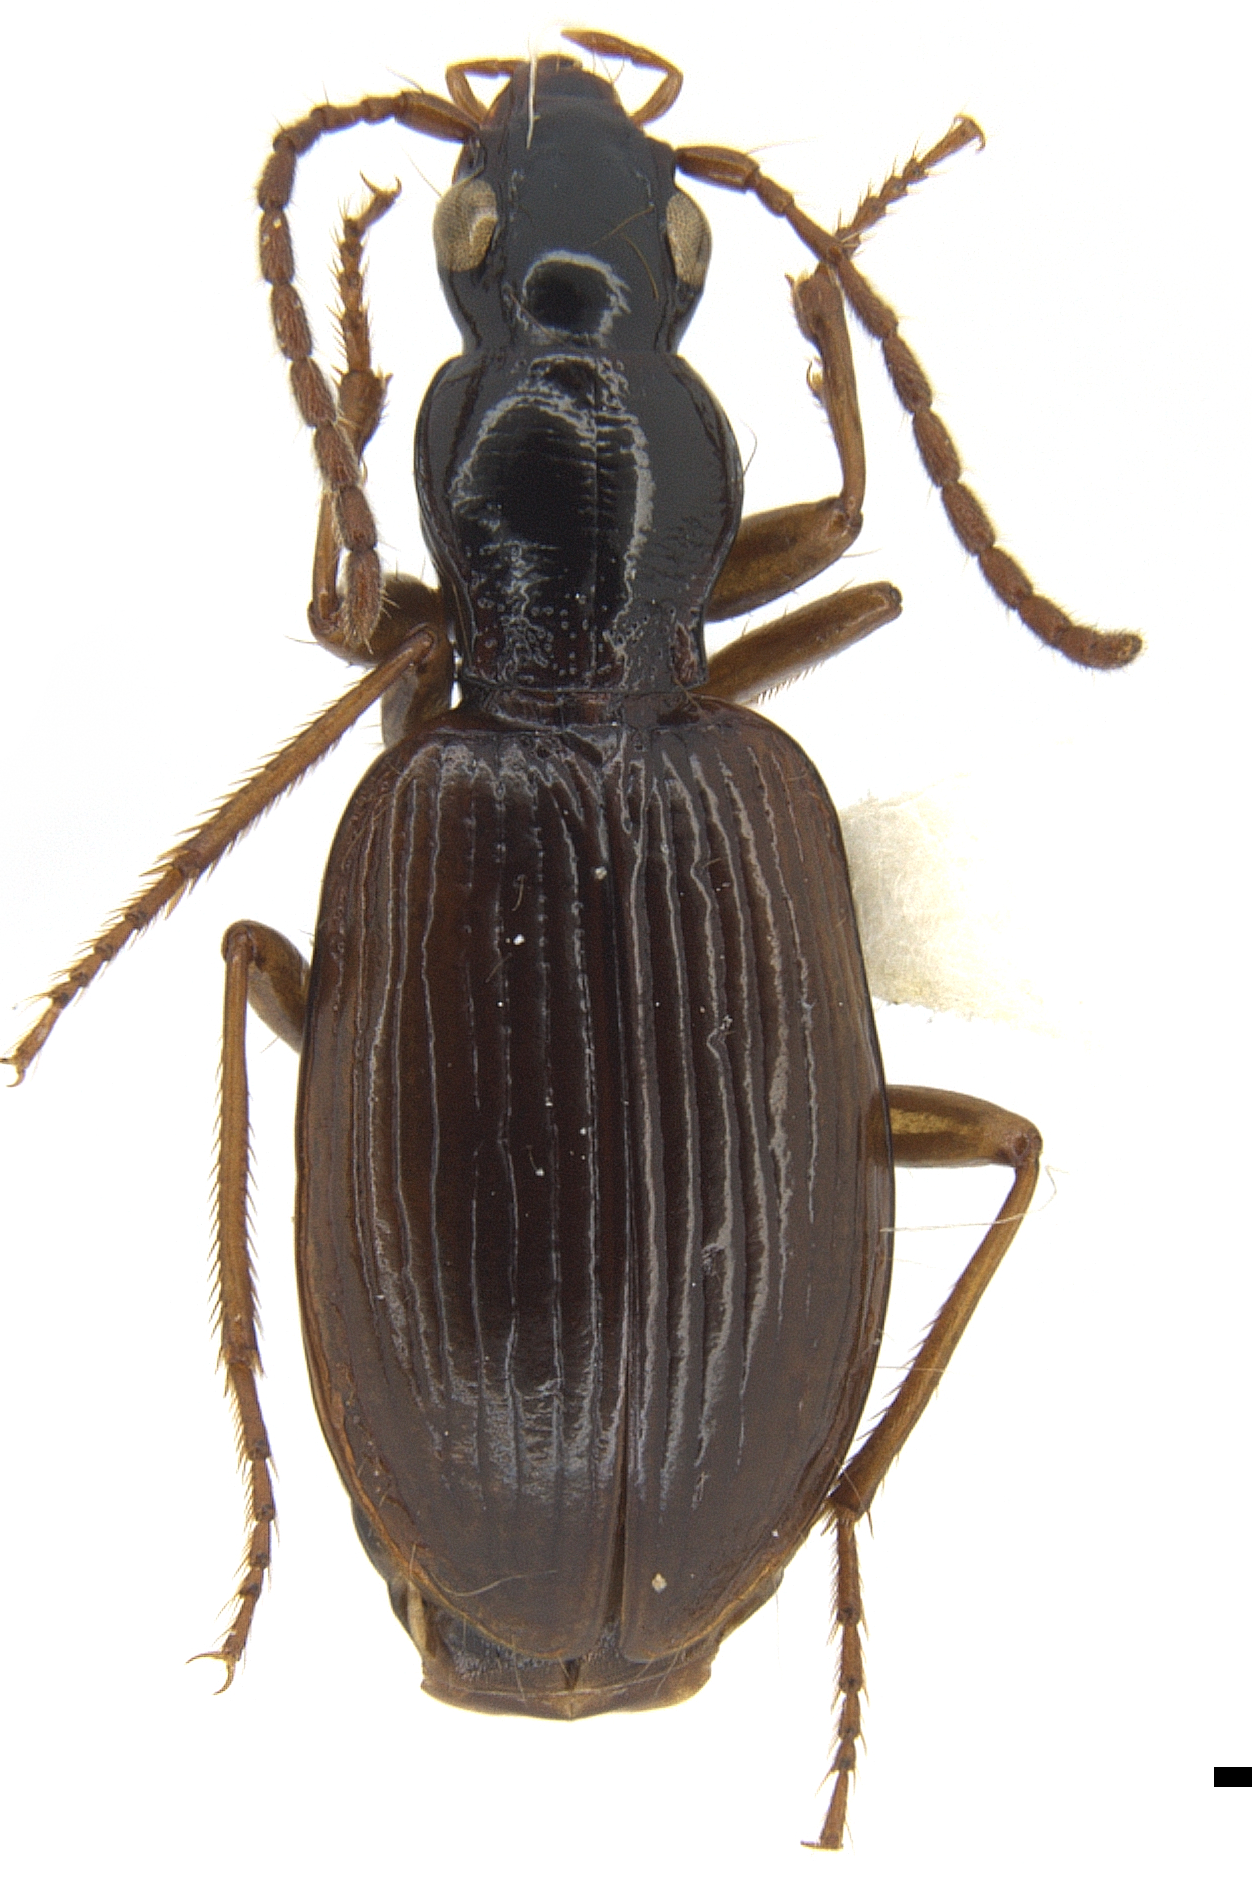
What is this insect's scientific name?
Atranus pubescens
